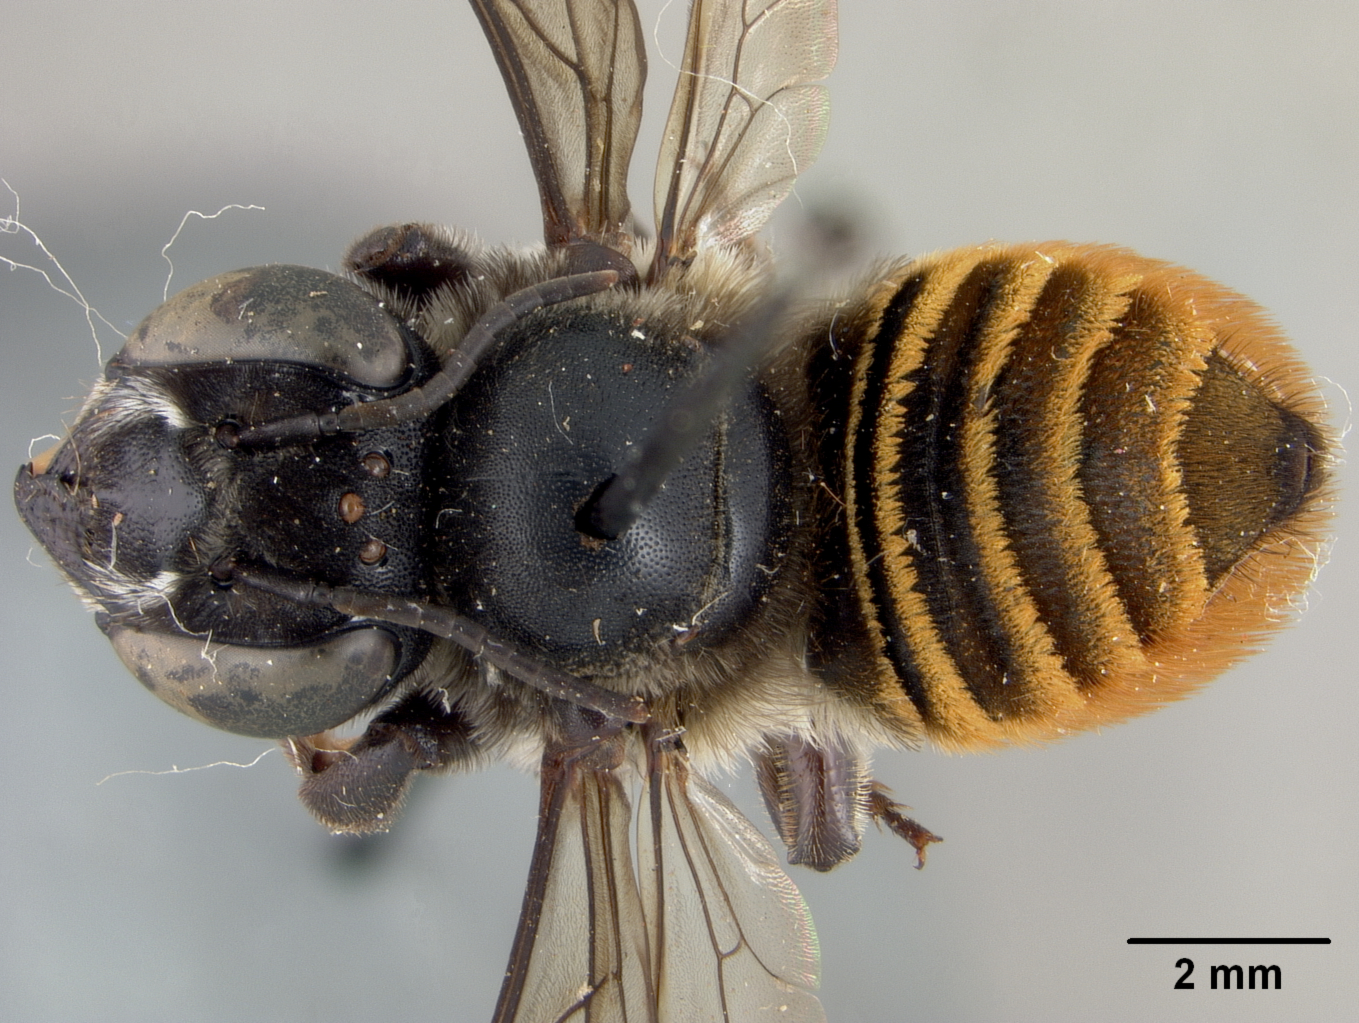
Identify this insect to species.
Megachile rufofulva
